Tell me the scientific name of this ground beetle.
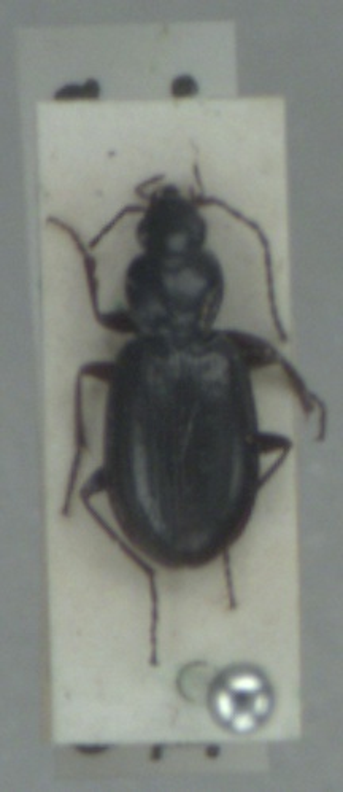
Agonum fuliginosum
